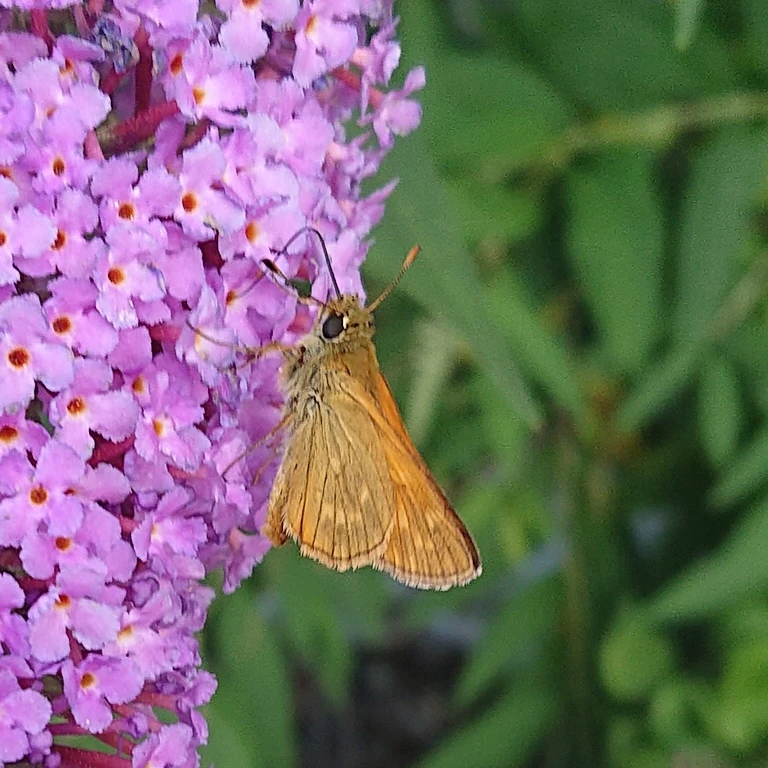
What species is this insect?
Ochlodes sylvanus (also Ochlodes venata)
